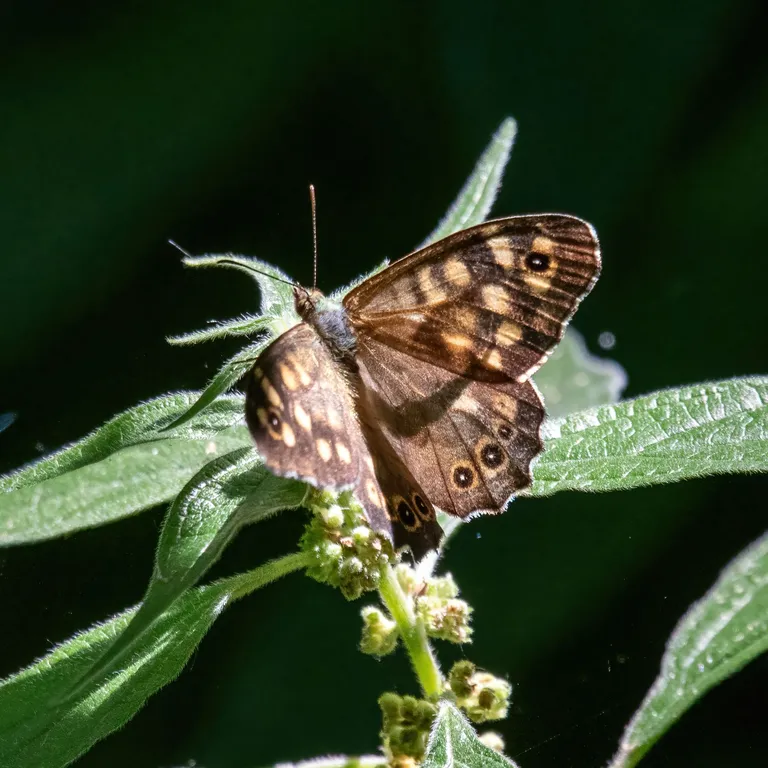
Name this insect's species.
Pararge aegeria
